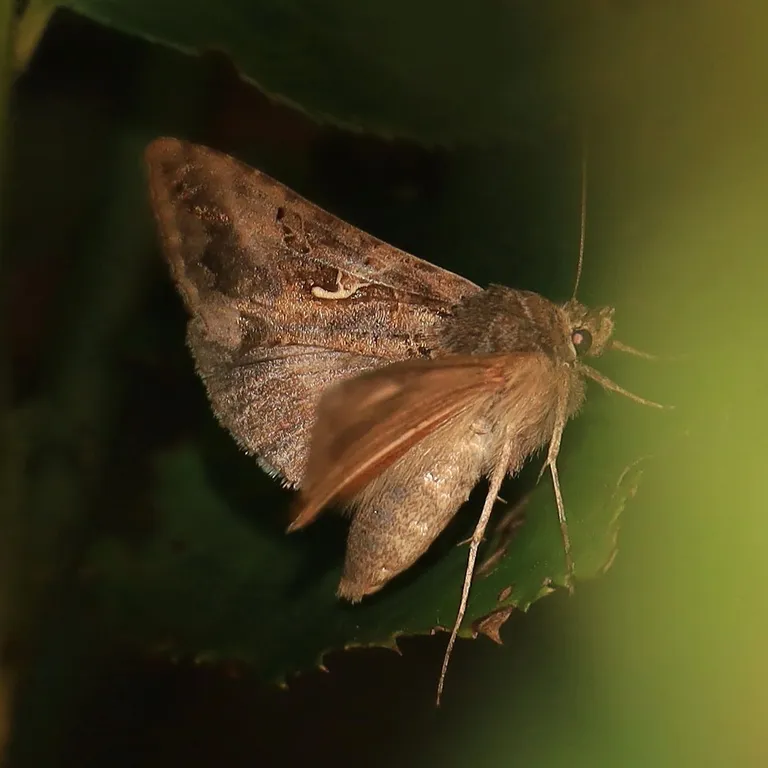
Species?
Autographa gamma
